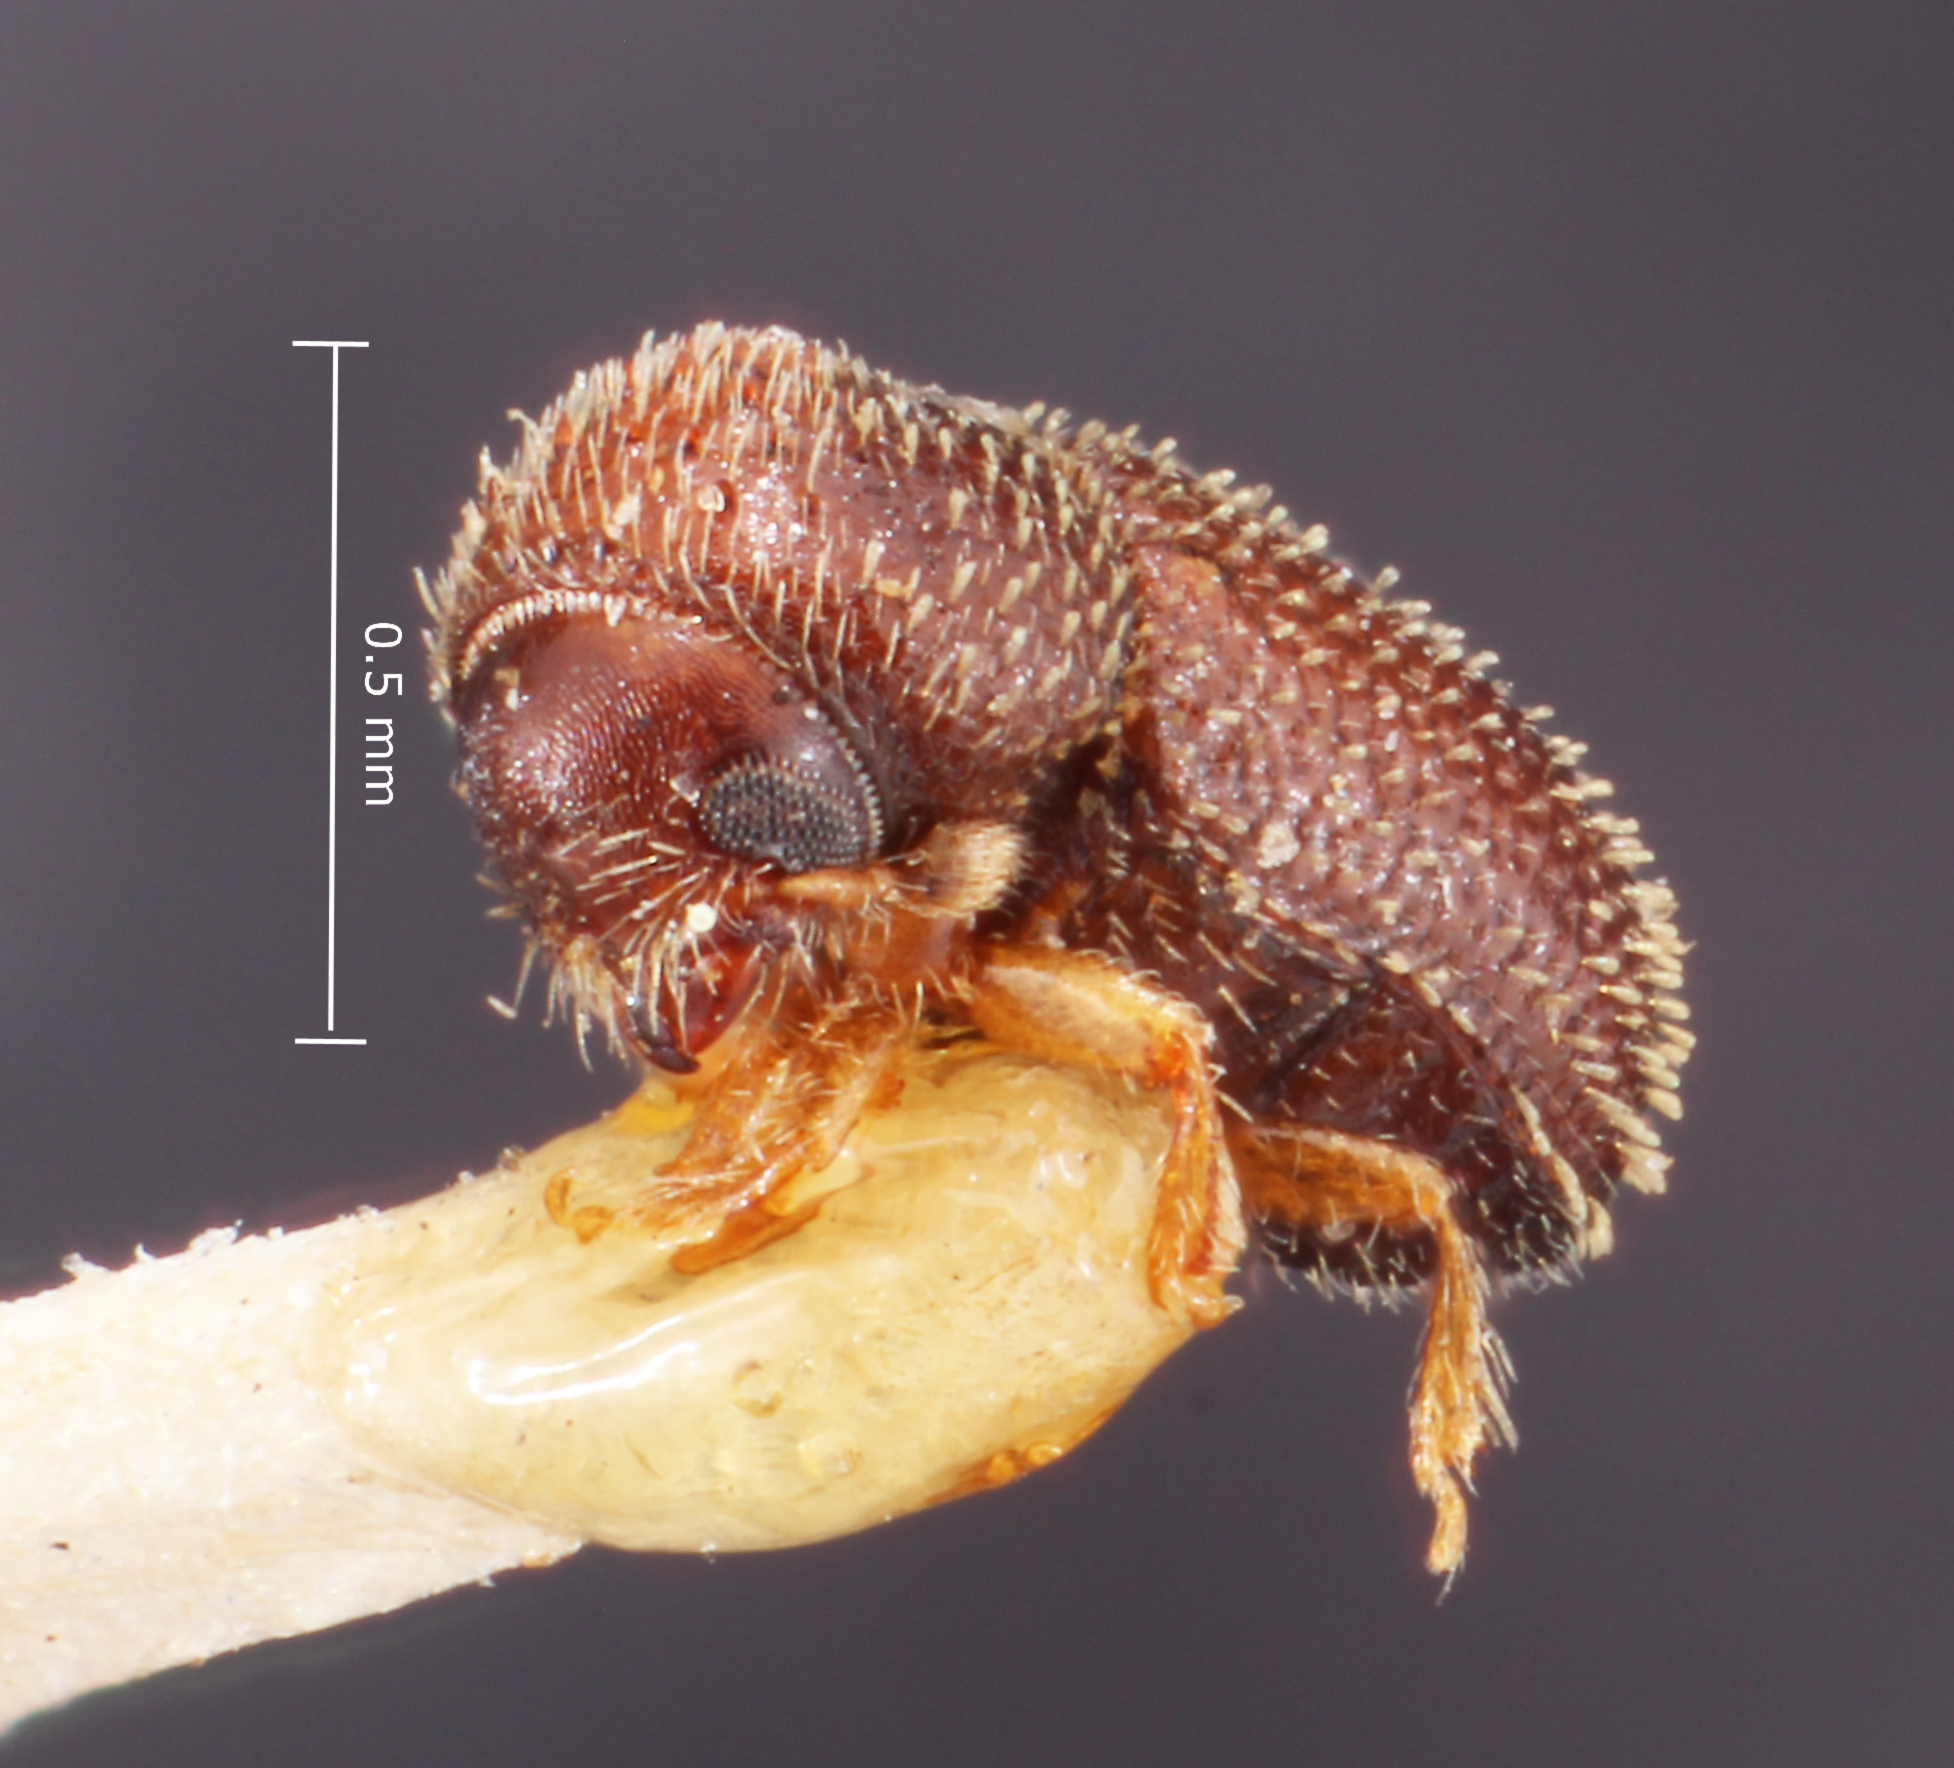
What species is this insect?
Hypothenemus sparsus
